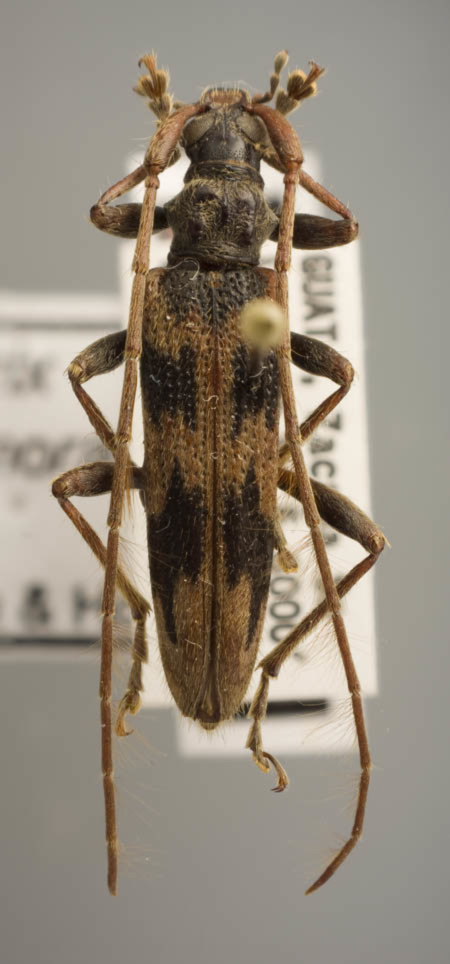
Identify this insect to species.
Elytrimitatrix sharonae
